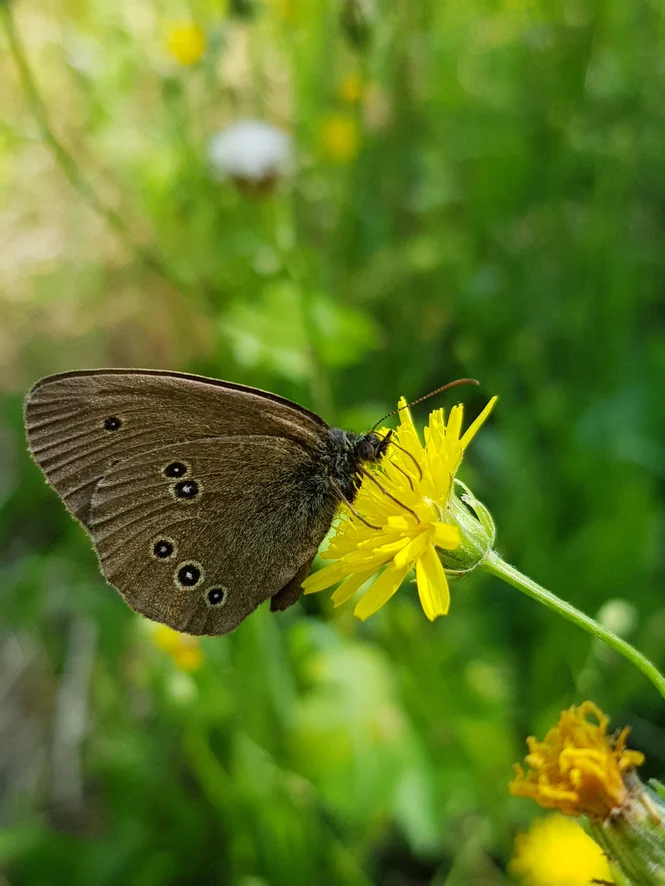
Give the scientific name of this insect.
Aphantopus hyperantus
